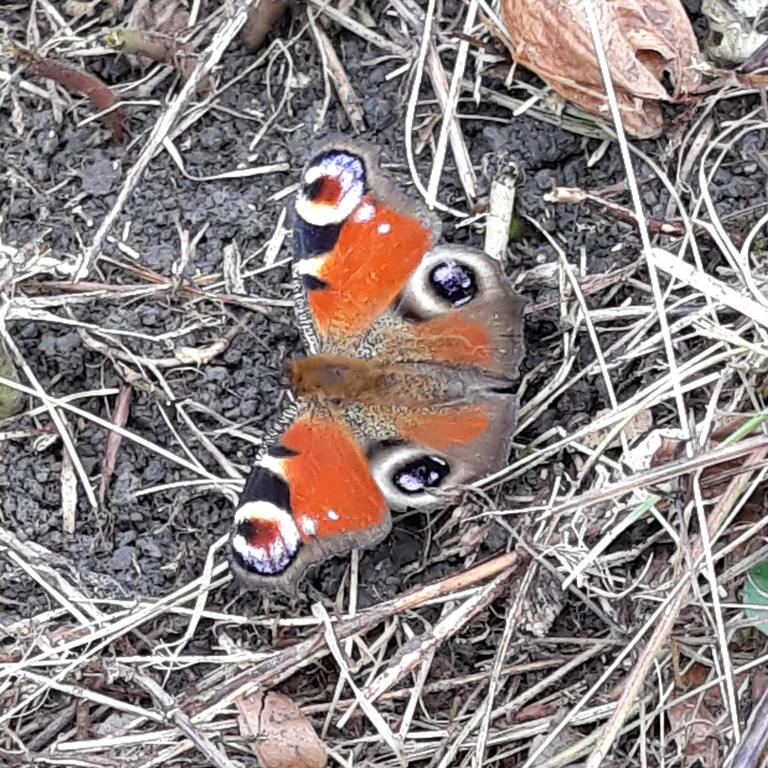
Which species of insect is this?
Aglais io
